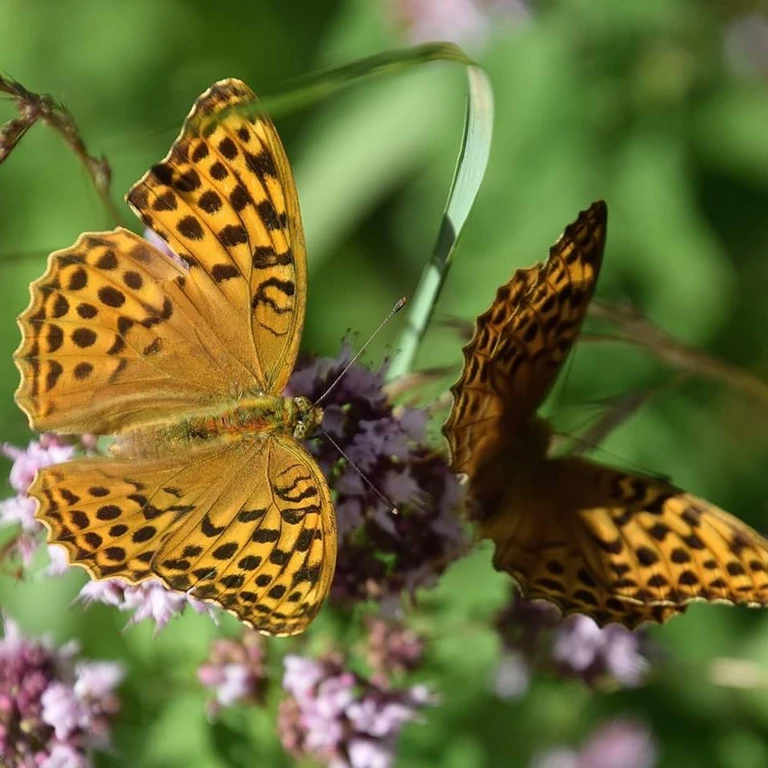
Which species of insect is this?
Argynnis paphia
